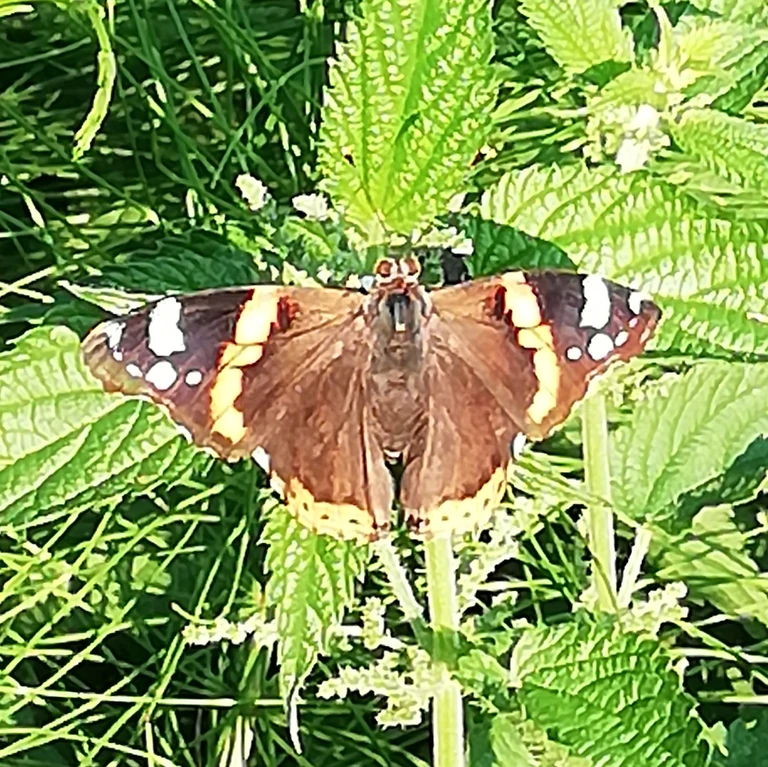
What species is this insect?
Vanessa atalanta
